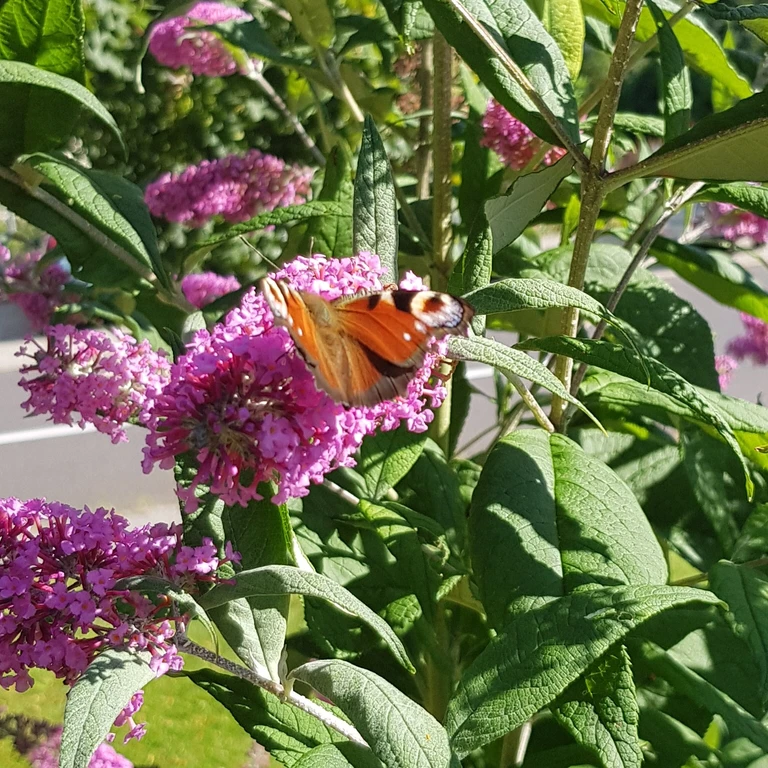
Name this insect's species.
Aglais io
